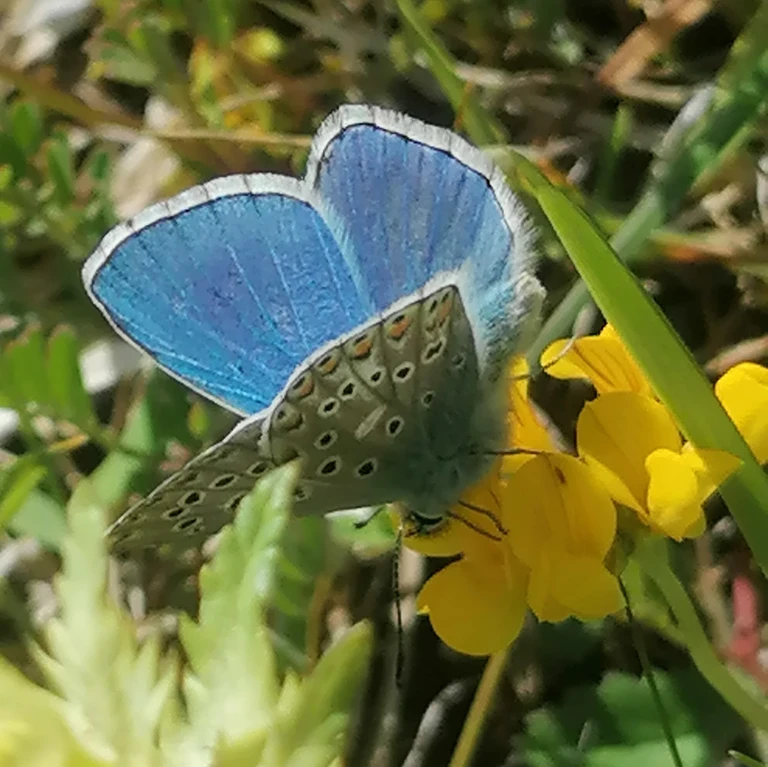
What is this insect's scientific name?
Lysandra bellargus
